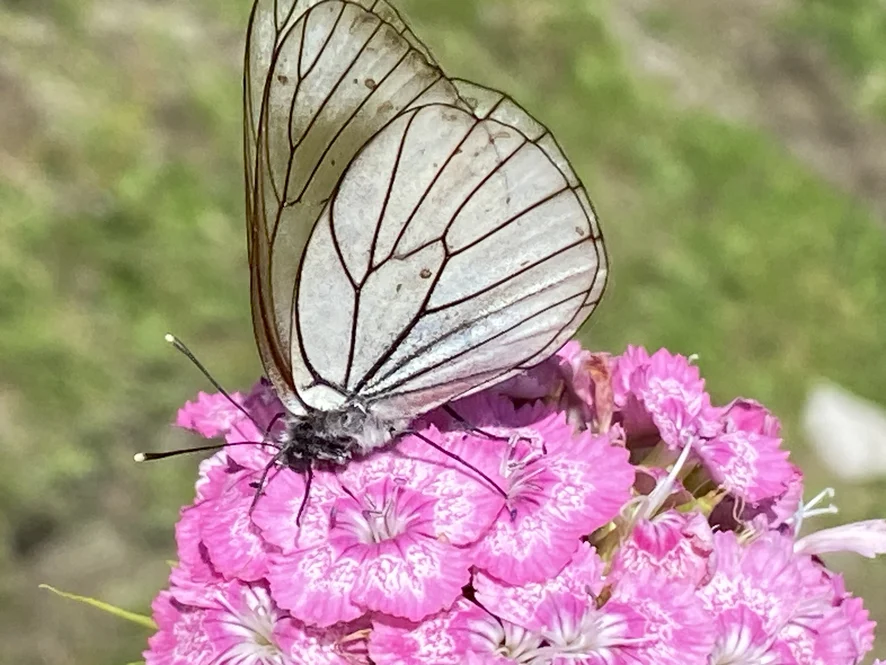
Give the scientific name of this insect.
Aporia crataegi
